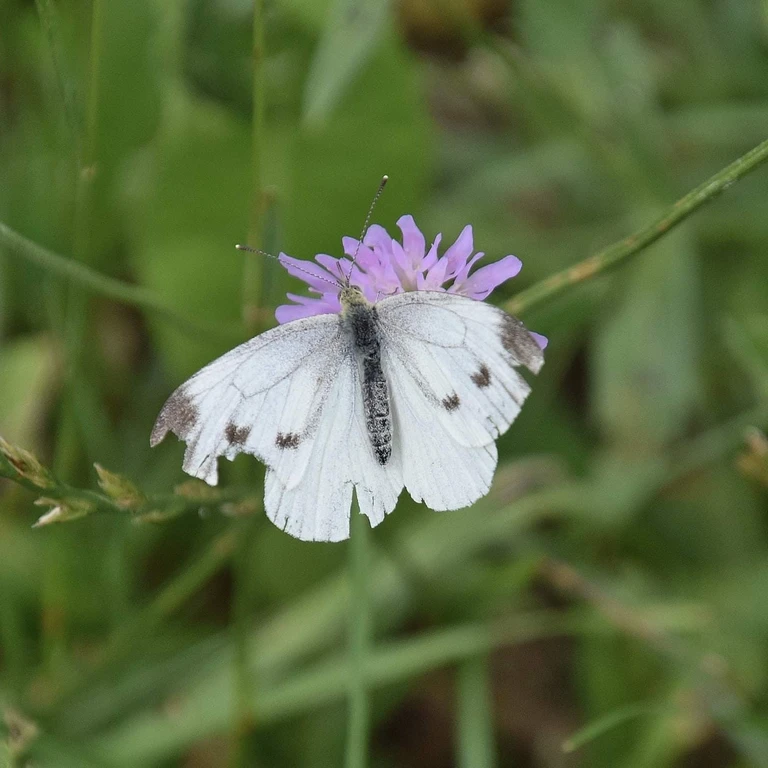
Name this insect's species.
Pieris napi
